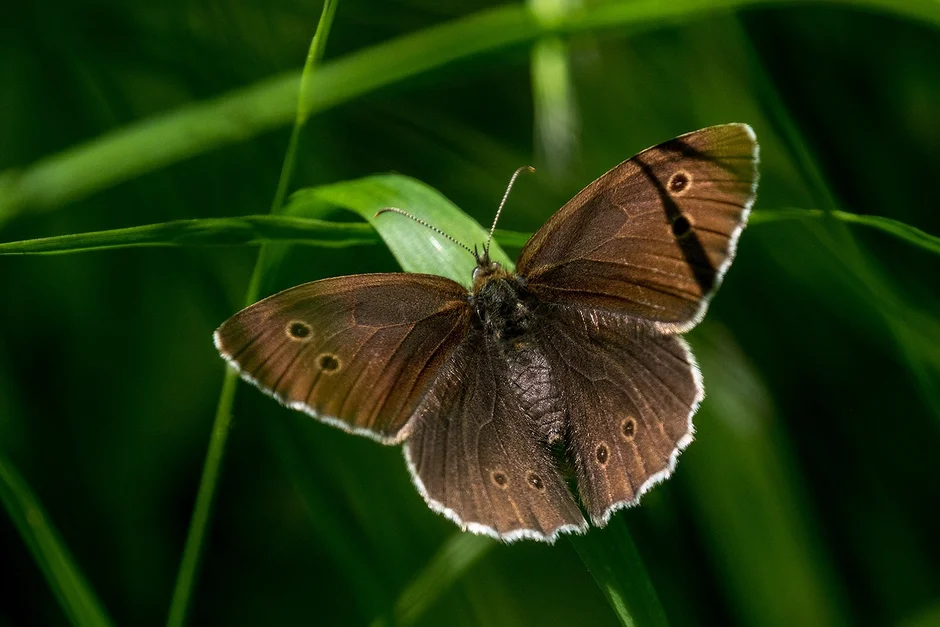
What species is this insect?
Aphantopus hyperantus
